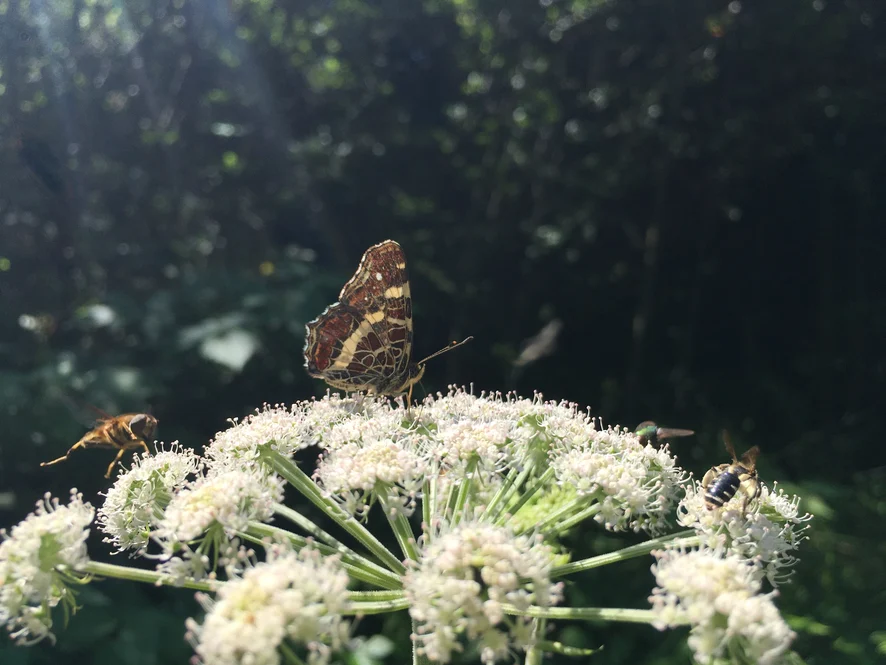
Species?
Araschnia levana
